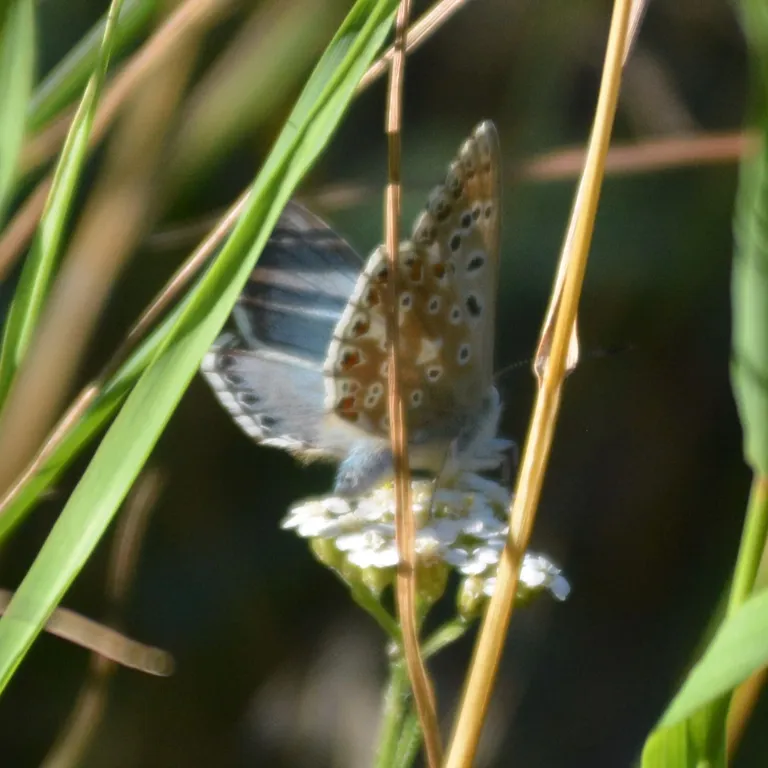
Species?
Lysandra coridon
